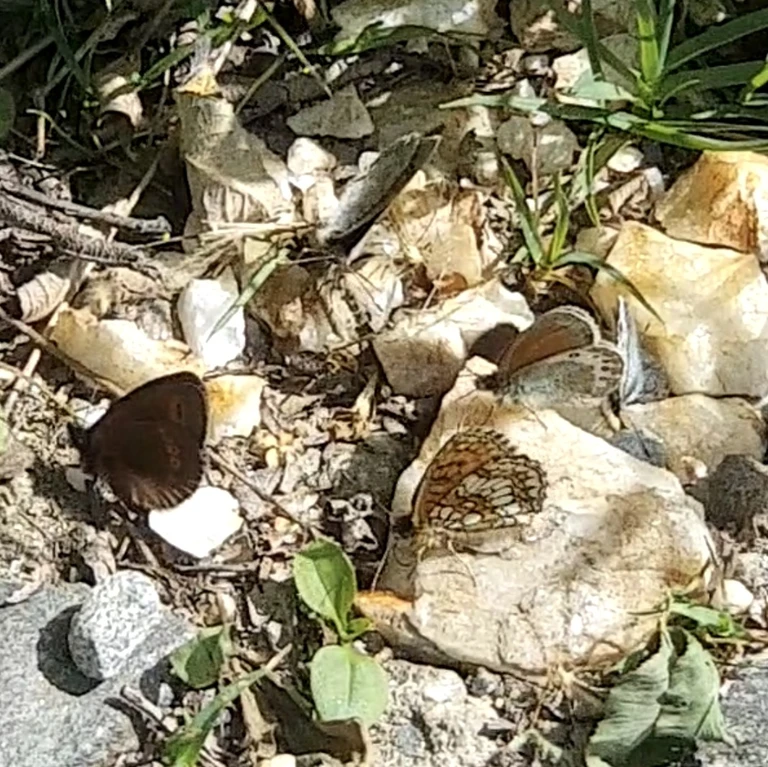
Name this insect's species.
Coenonympha gardetta
